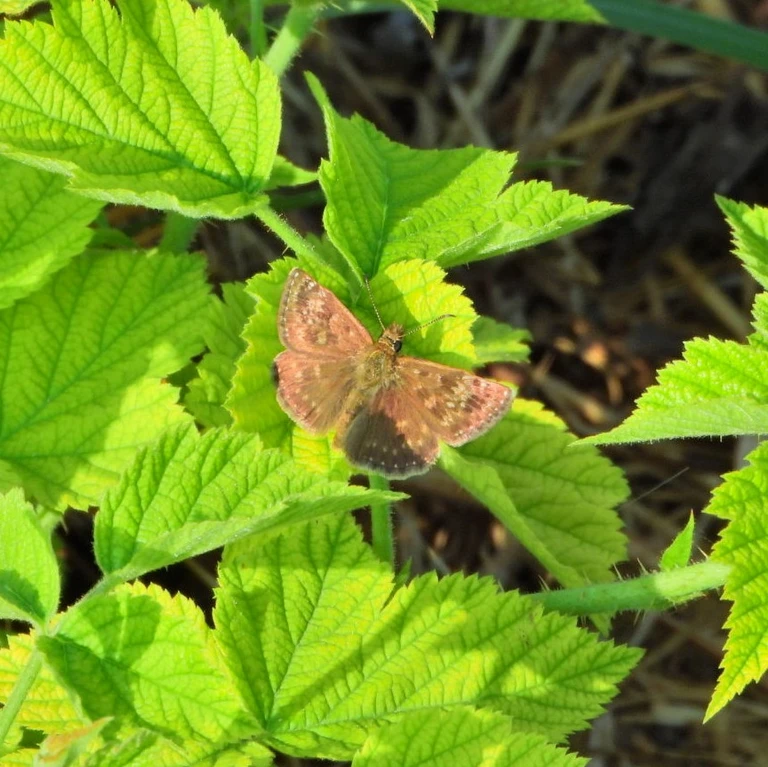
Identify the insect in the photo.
Erynnis tages
